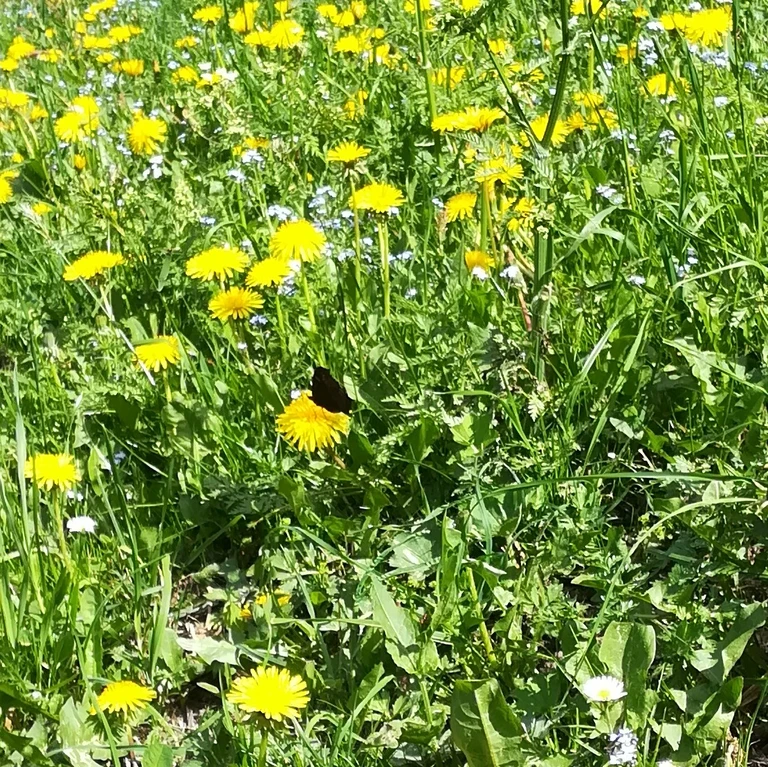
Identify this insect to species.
Aglais io
